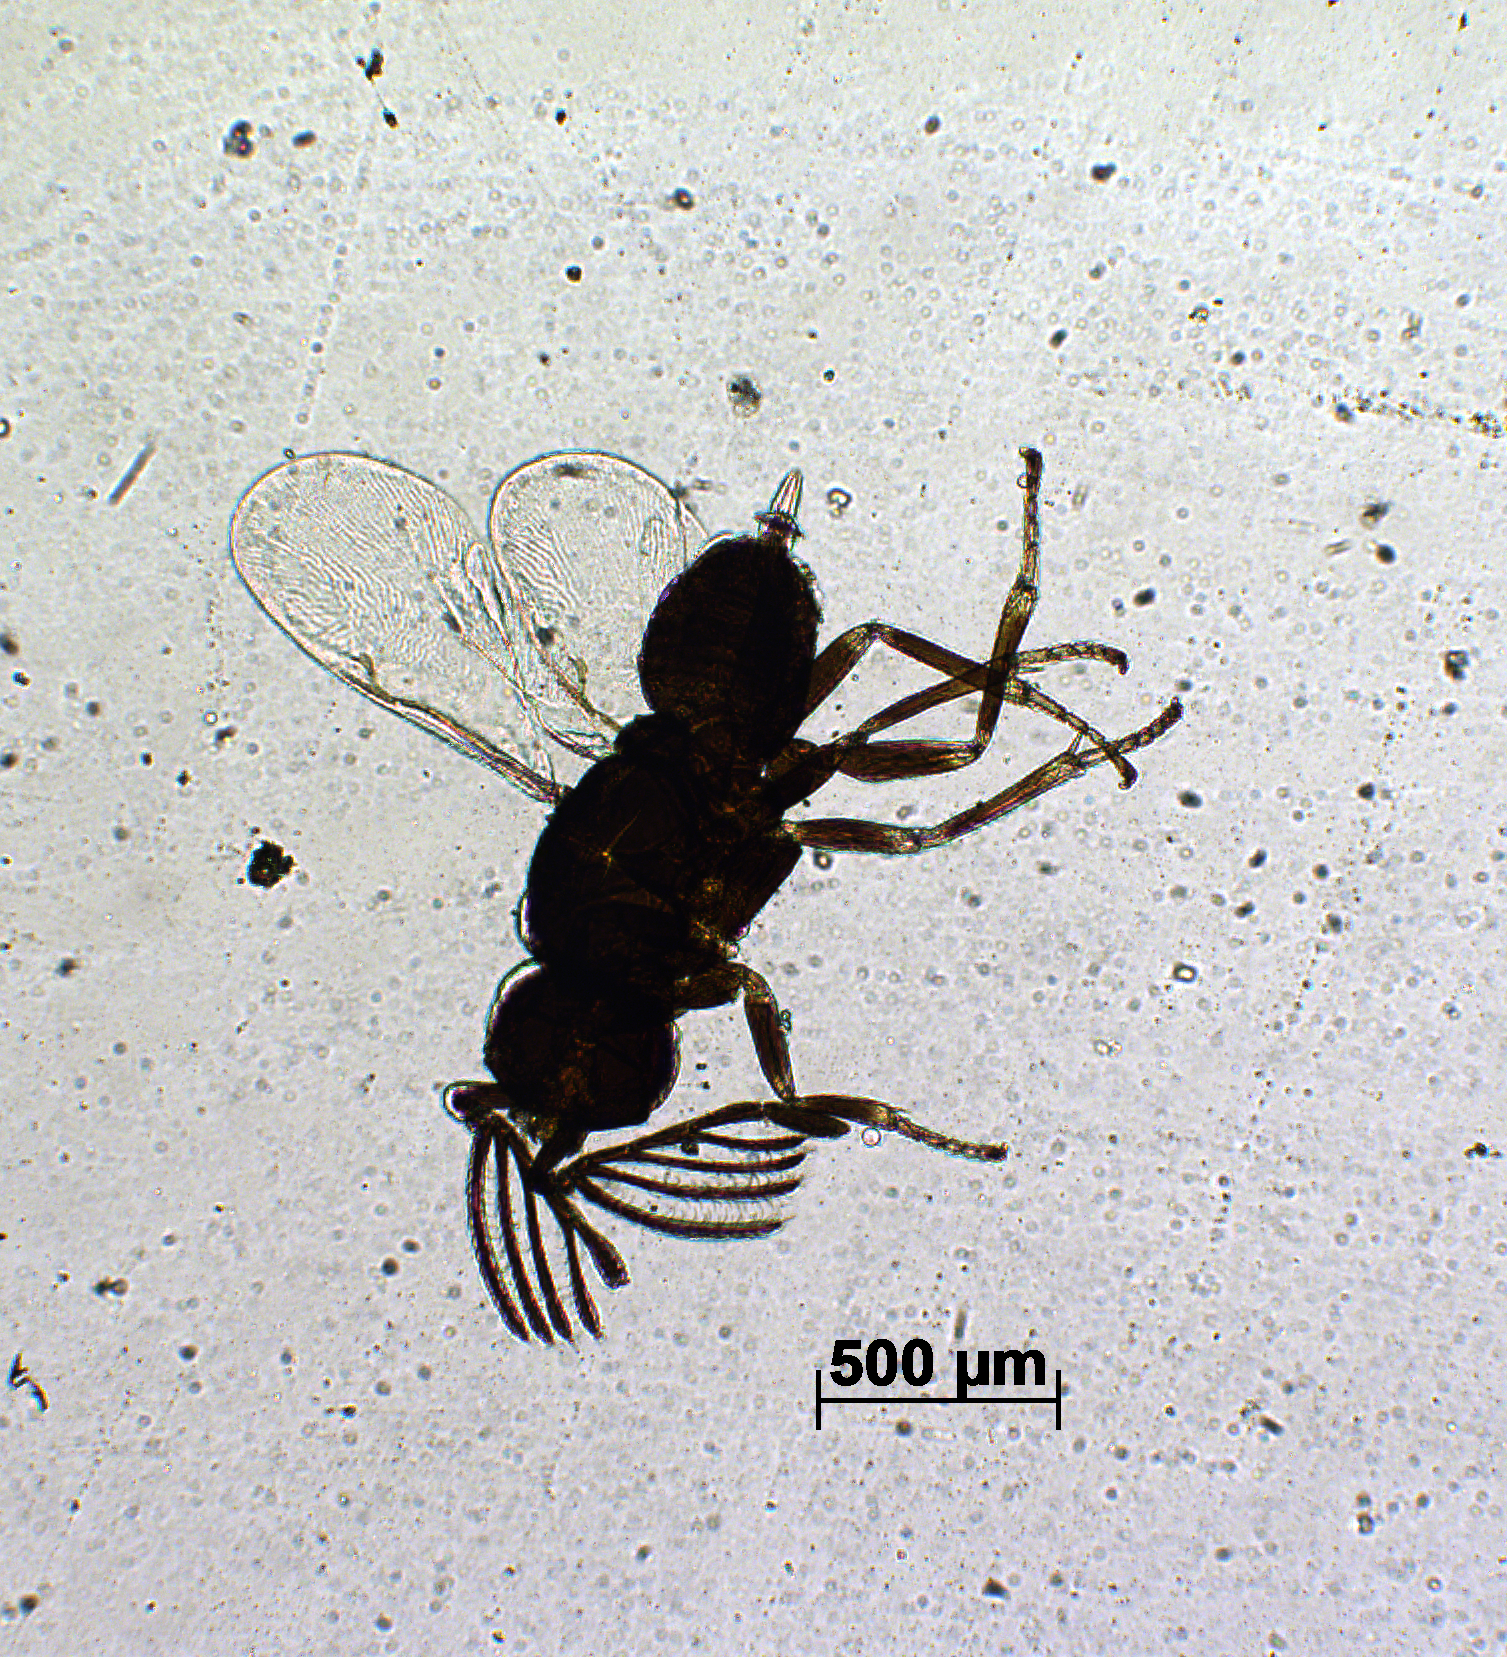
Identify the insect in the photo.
Tetralophidea apicata
